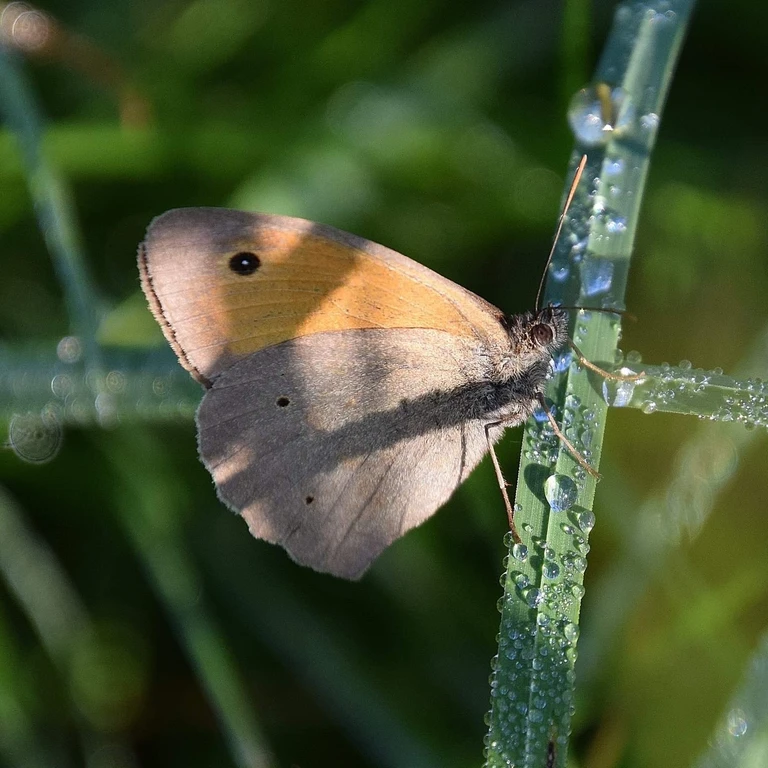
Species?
Maniola jurtina
